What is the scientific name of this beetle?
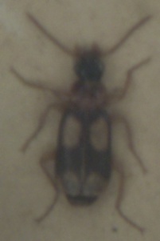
Dromius quadrimaculatus
